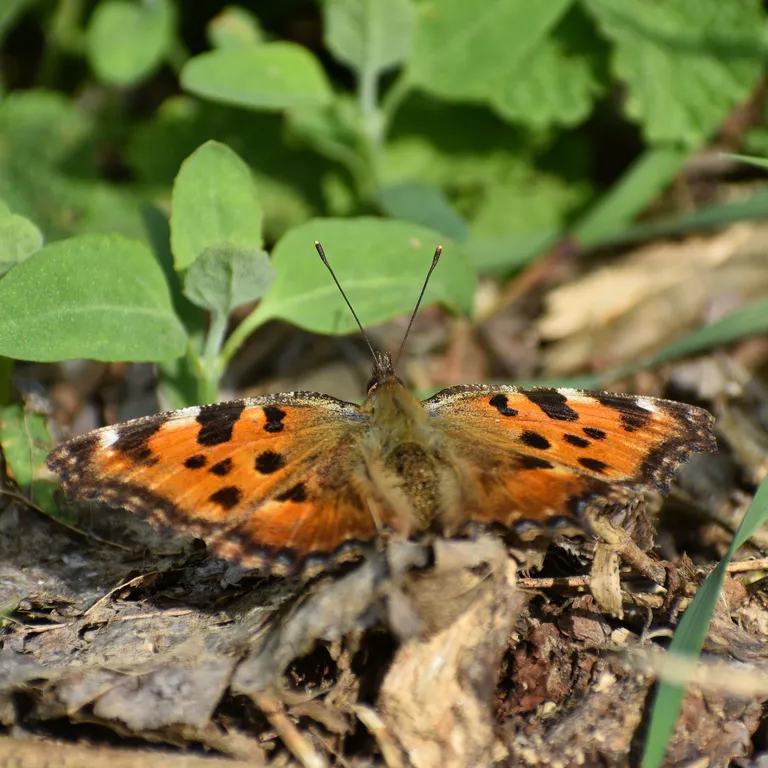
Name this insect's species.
Nymphalis polychloros
